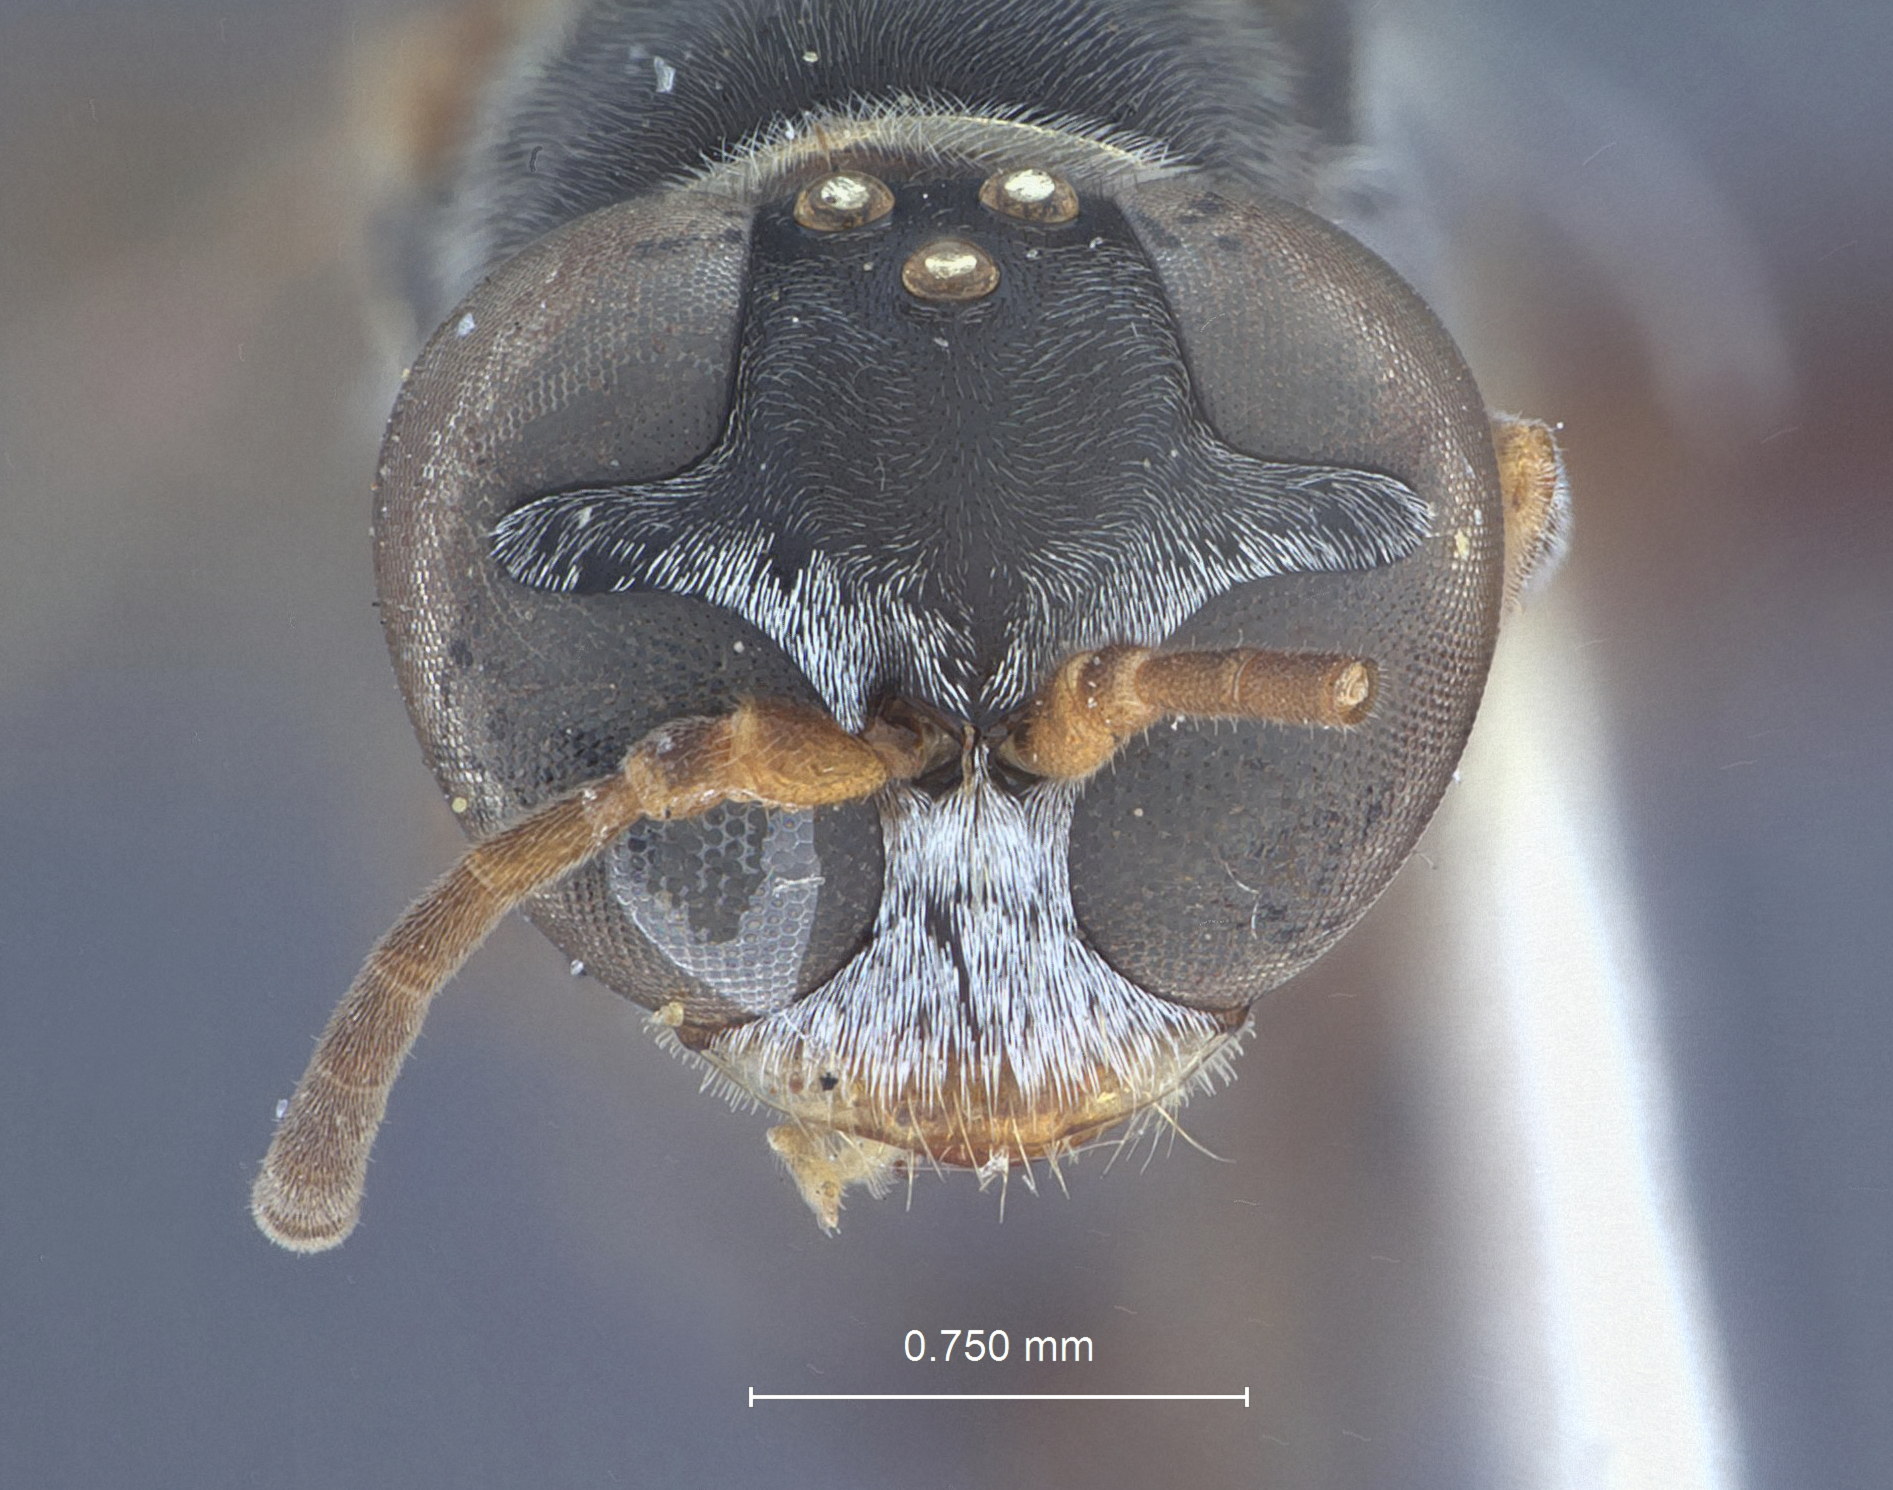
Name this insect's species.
Trypoxylon crudele
